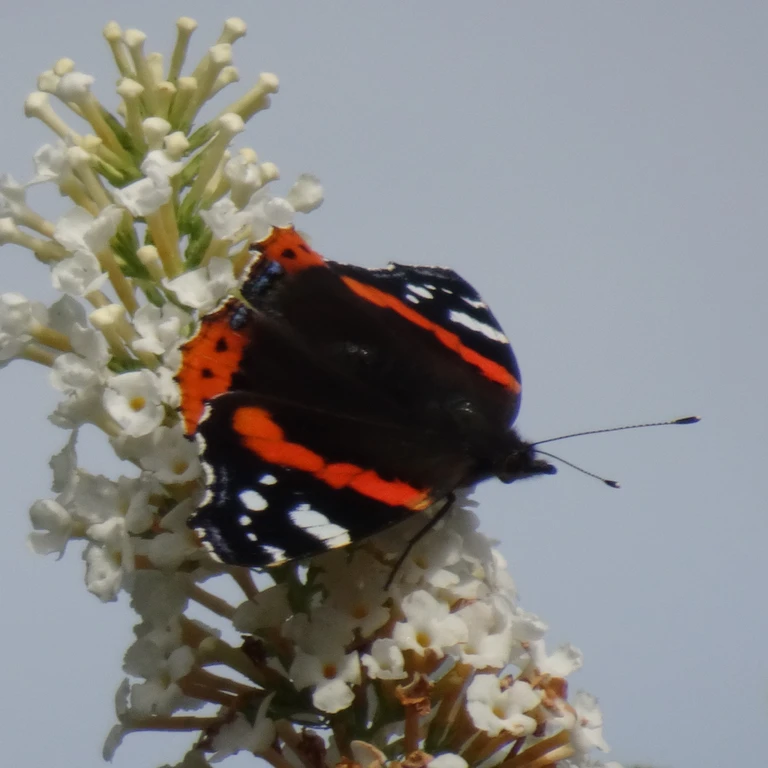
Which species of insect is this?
Vanessa atalanta
